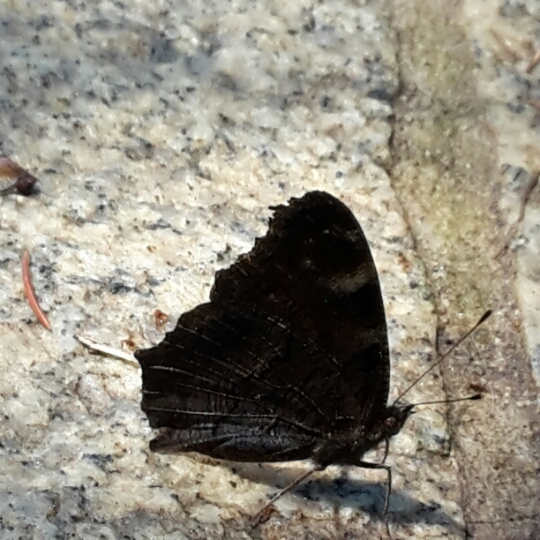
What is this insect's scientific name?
Aglais io
